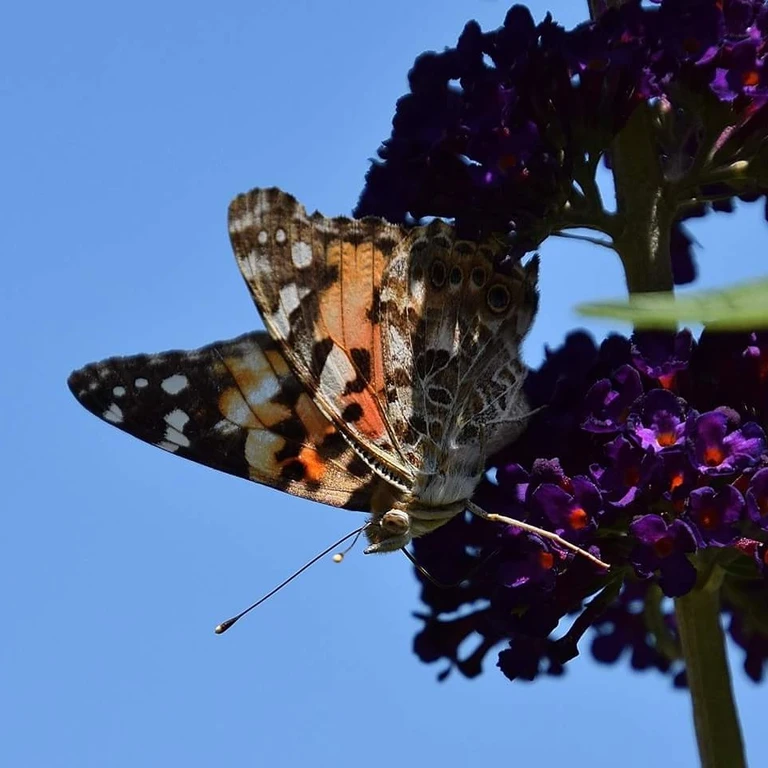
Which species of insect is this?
Vanessa cardui
